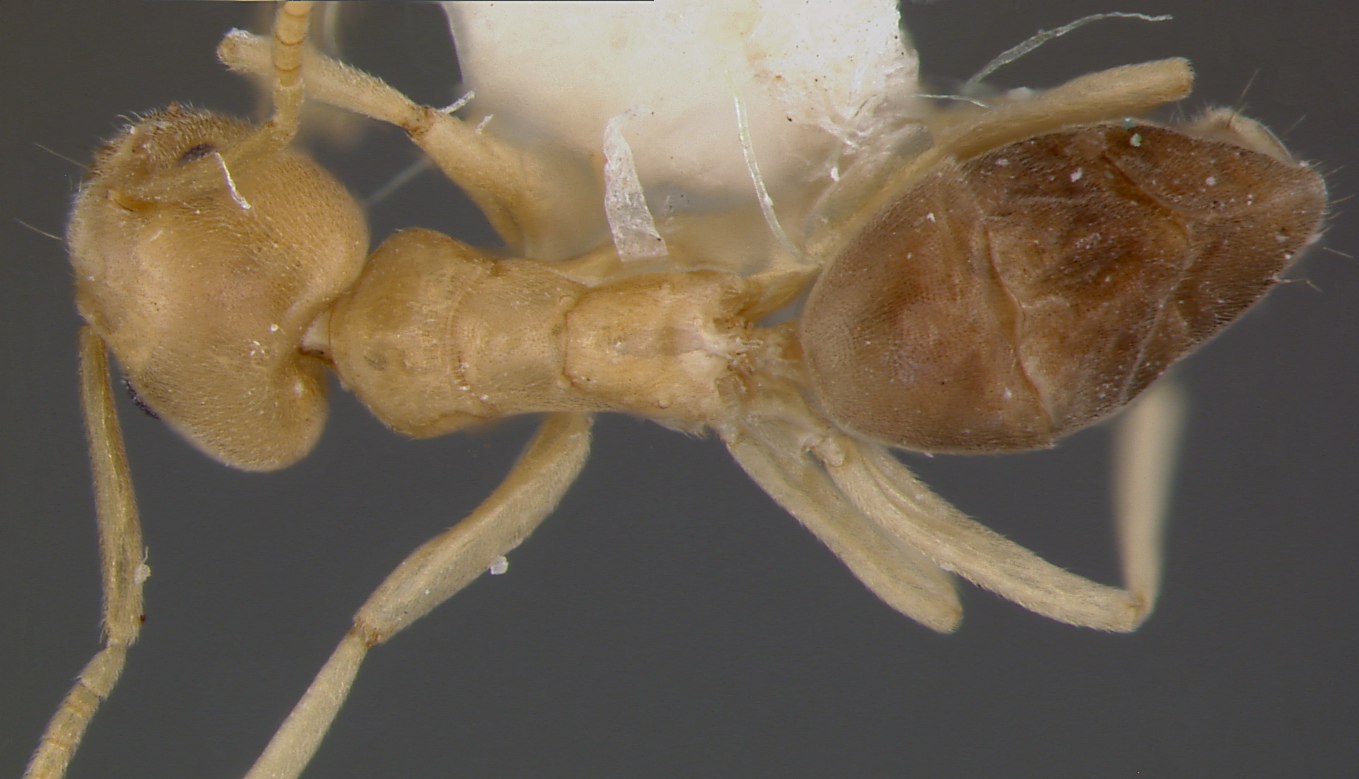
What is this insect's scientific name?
Tapinoma rasenum
